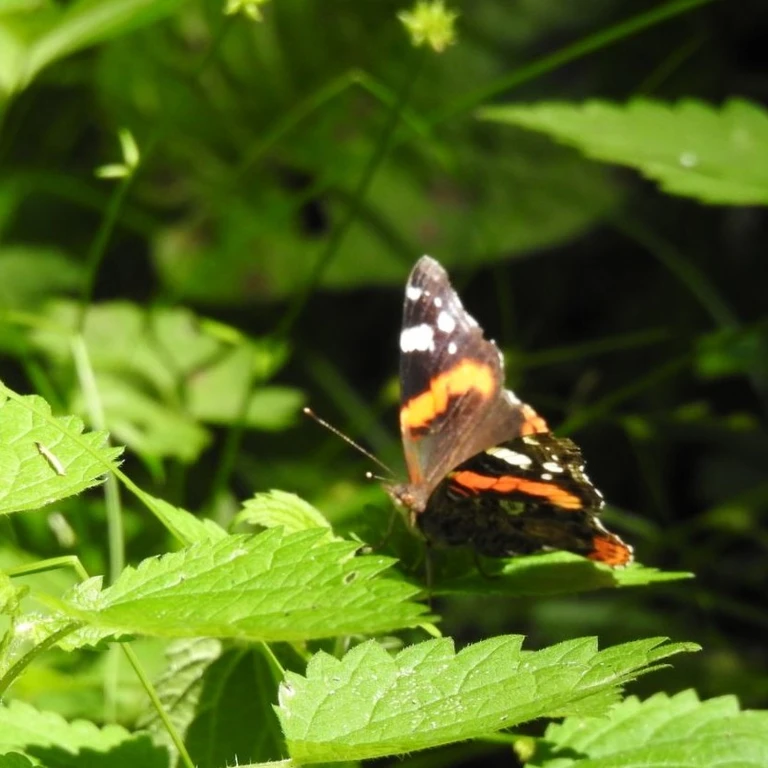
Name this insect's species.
Vanessa atalanta
